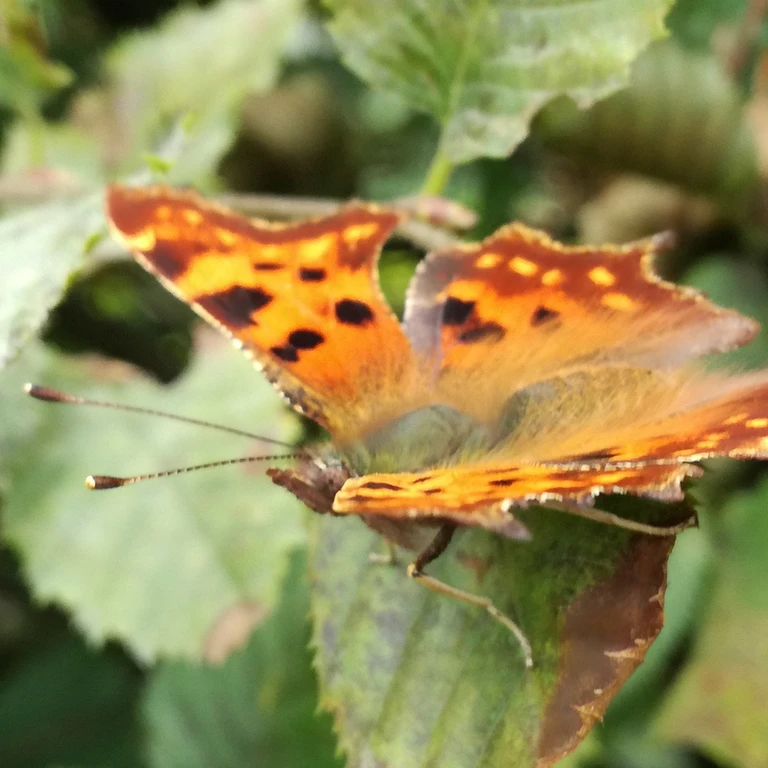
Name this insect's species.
Polygonia c-album
